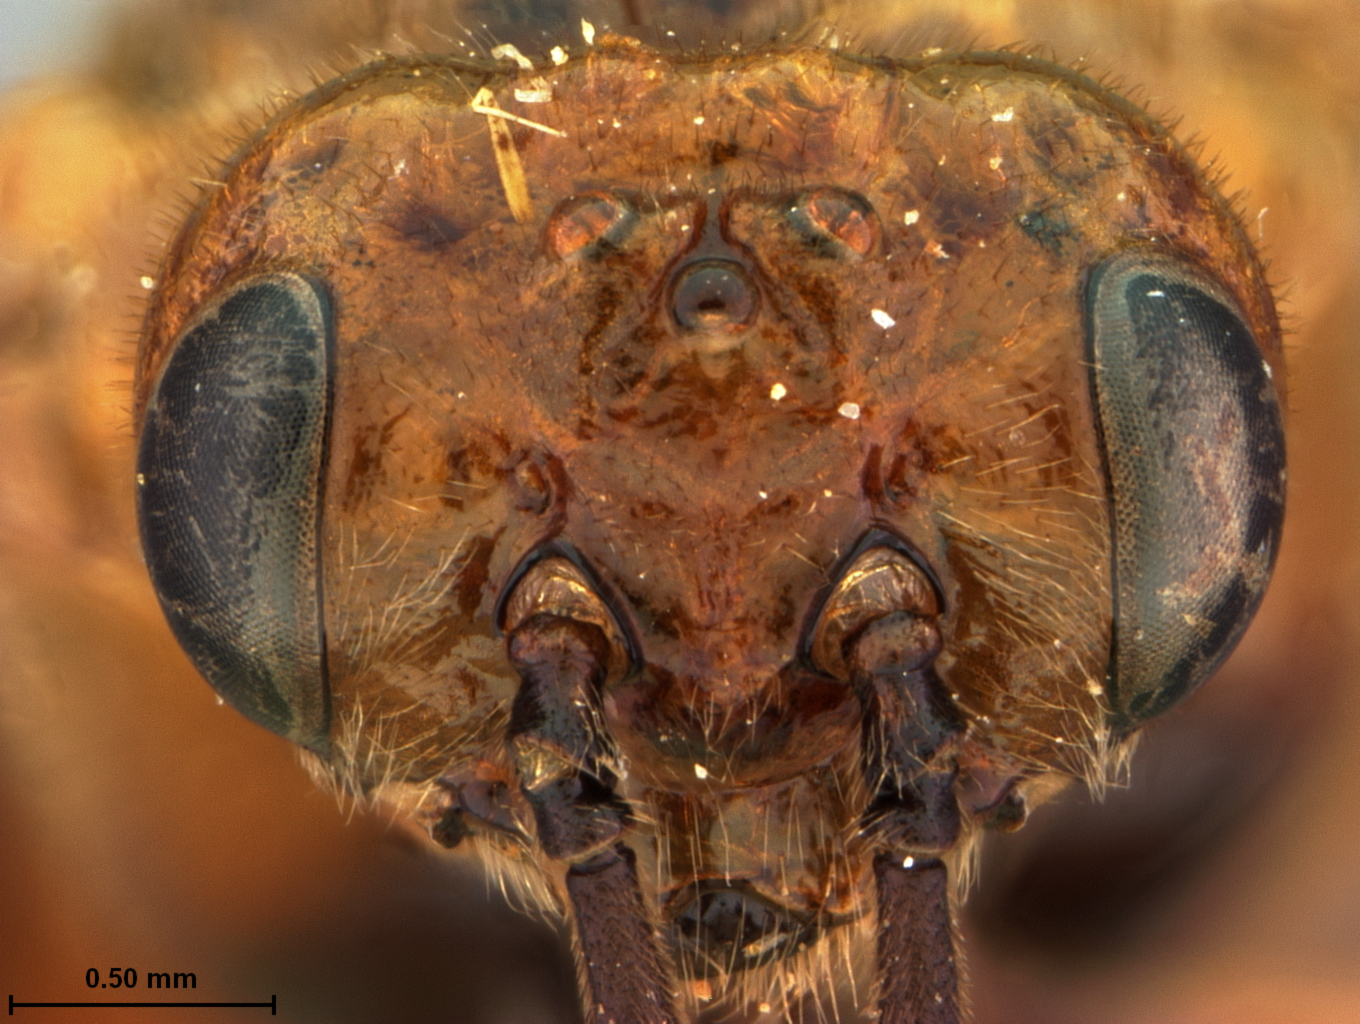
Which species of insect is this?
Hemichroa orientalis
